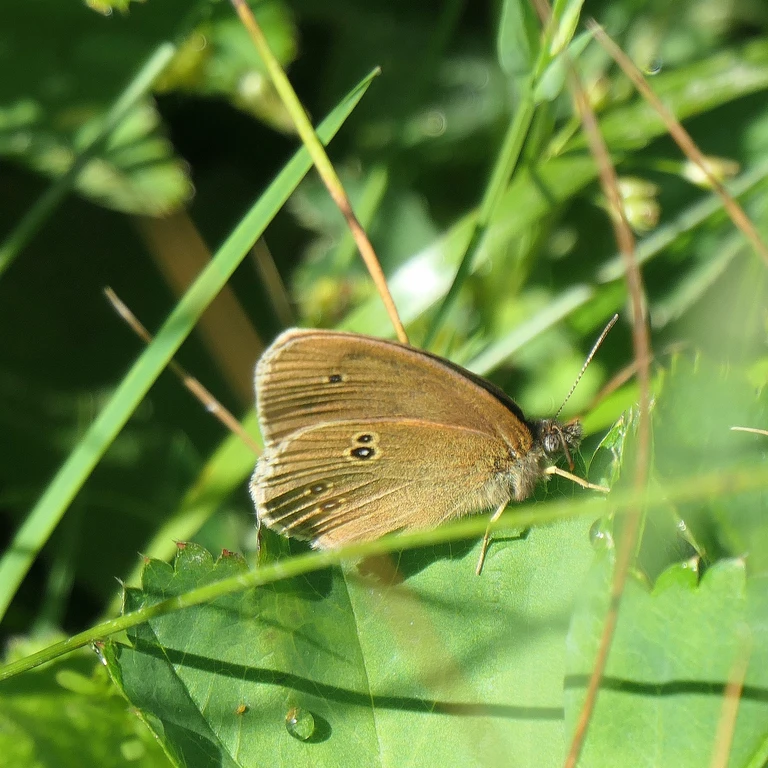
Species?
Aphantopus hyperantus
